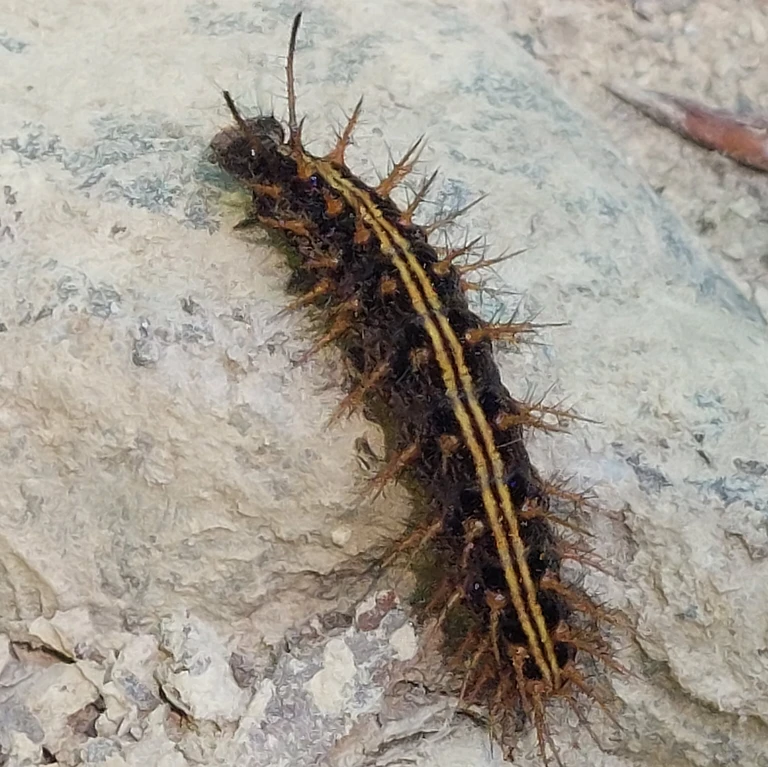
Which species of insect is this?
Argynnis paphia
